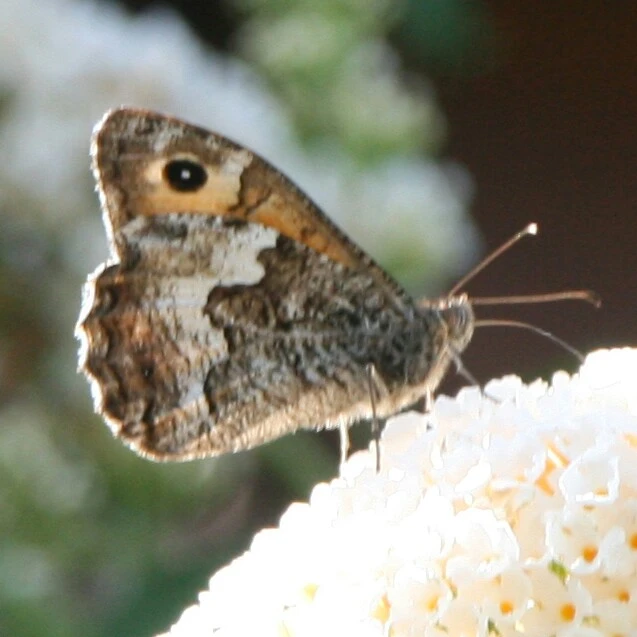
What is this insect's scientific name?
Hipparchia semele
